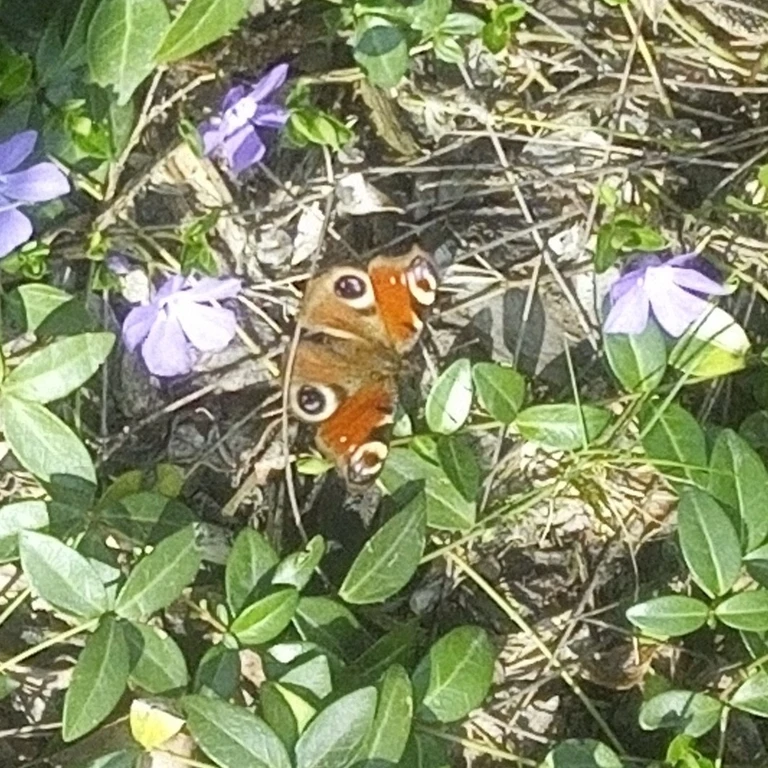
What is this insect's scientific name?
Aglais io
